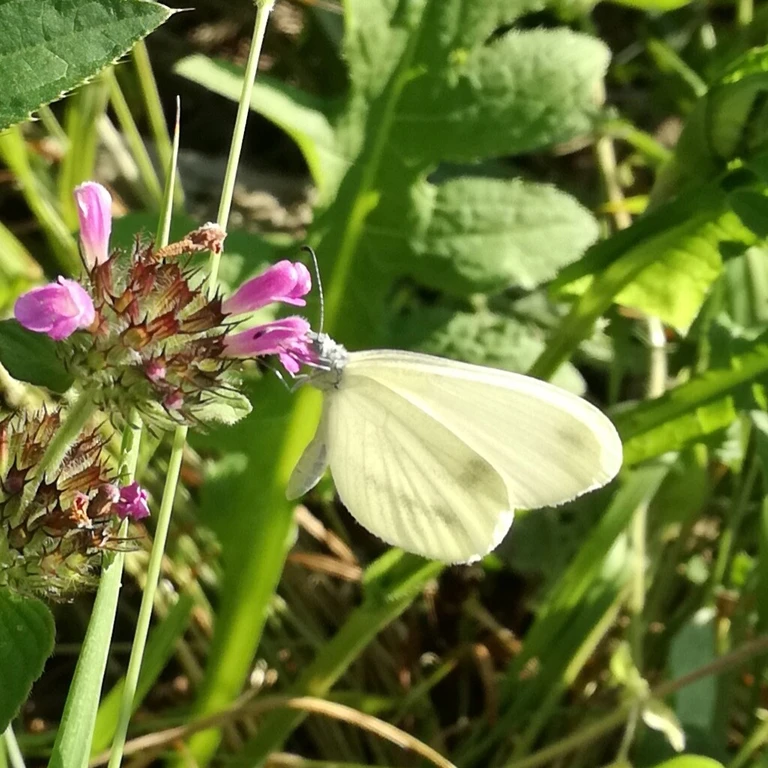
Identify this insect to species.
Leptidea sinapis/juvernica
